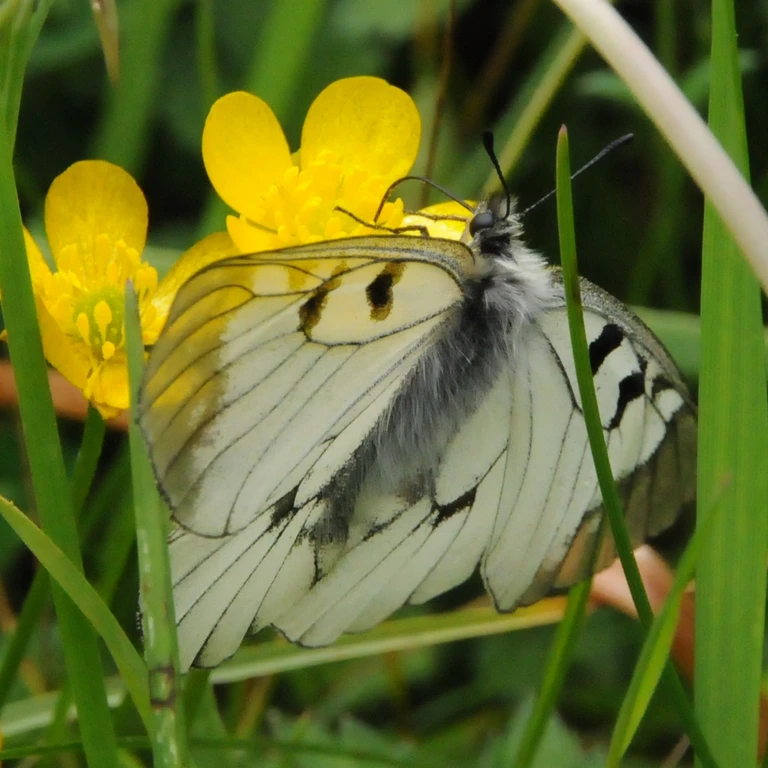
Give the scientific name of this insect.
Parnassius mnemosyne
